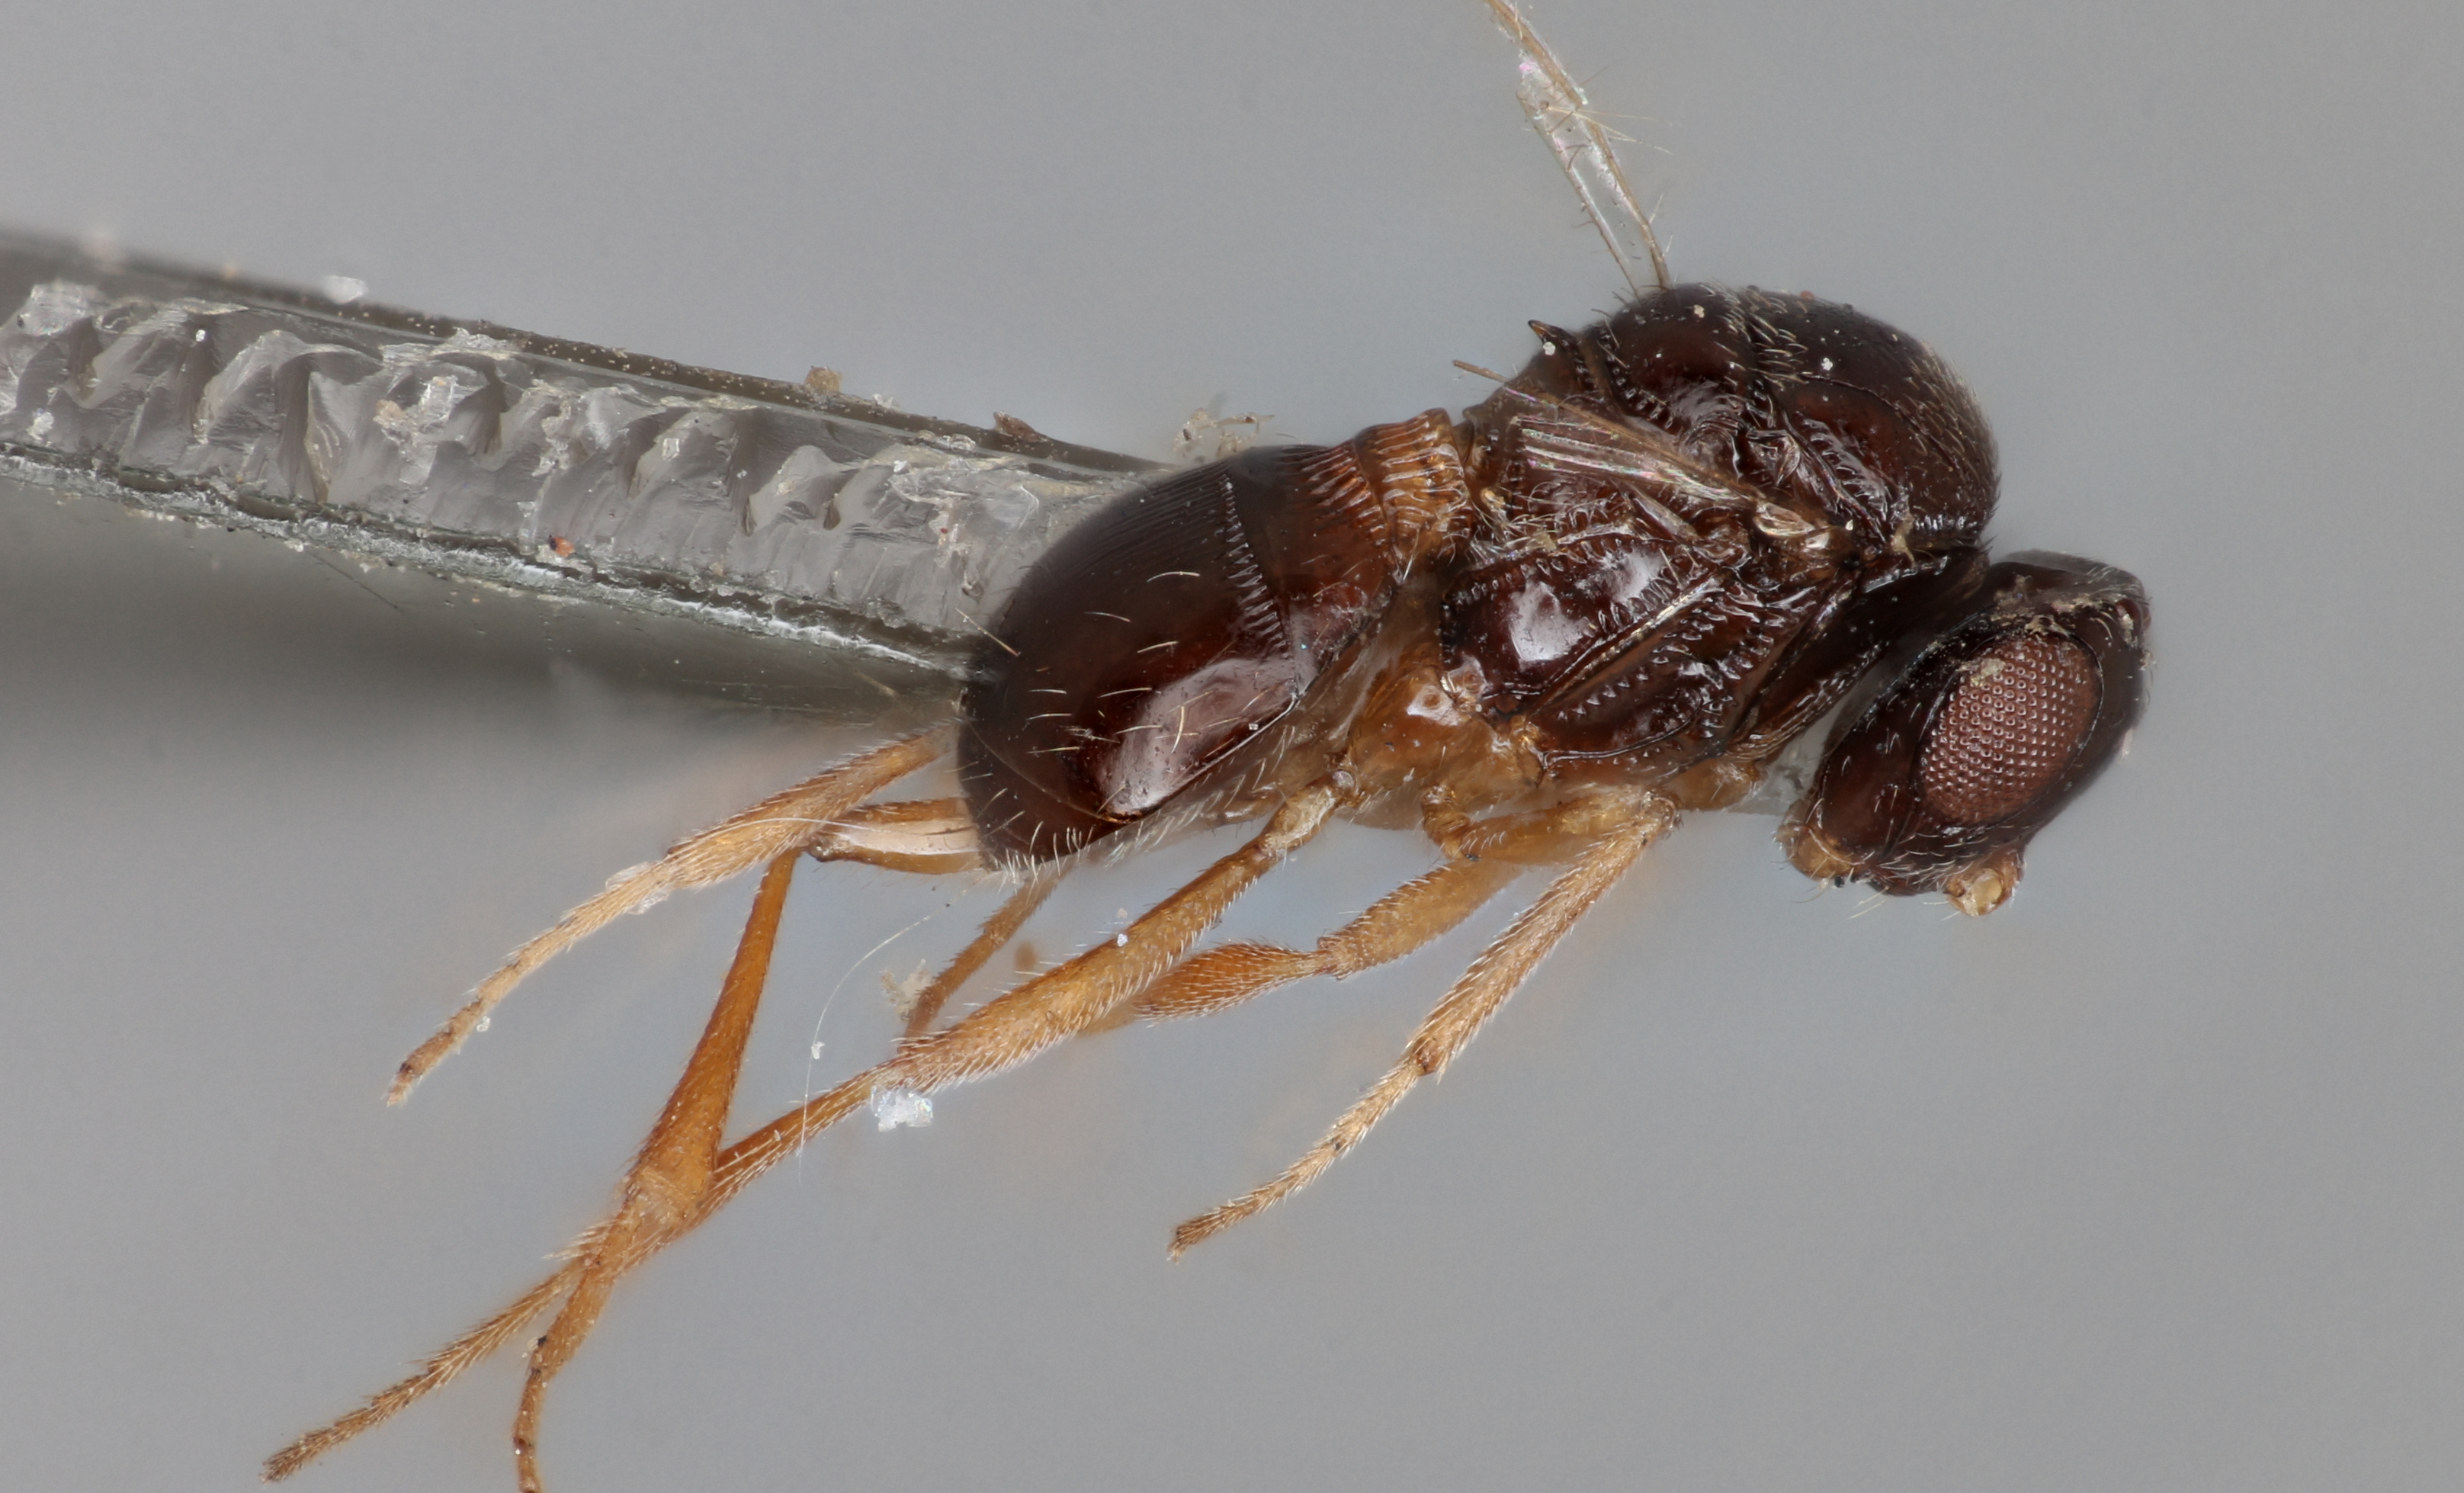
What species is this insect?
Trimorus anamalaianus
